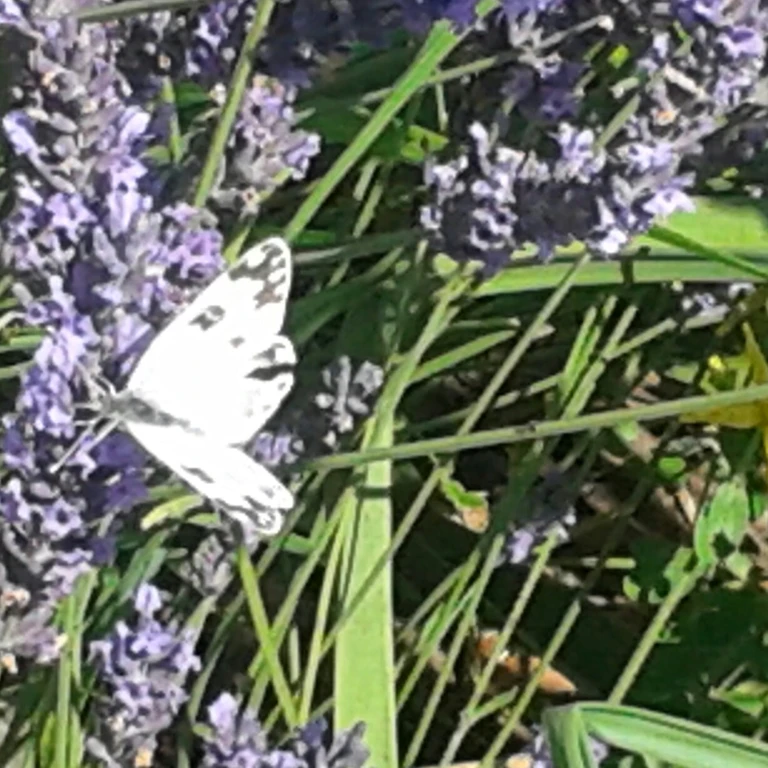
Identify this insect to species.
Pontia edusa
